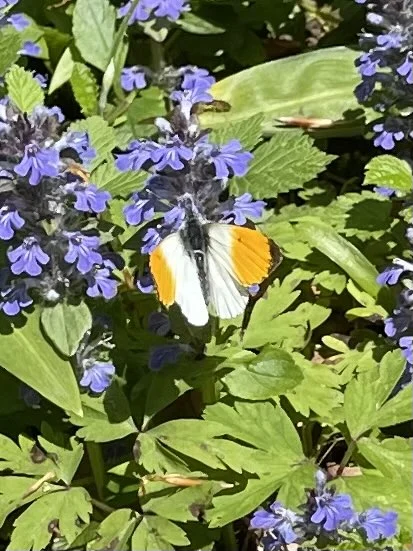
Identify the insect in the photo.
Anthocharis cardamines
